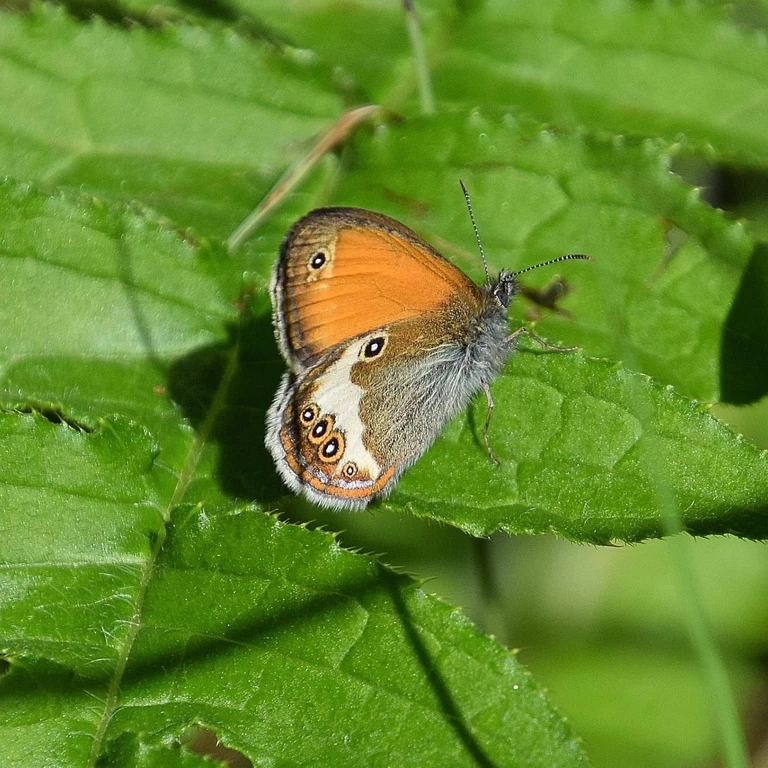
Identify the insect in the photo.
Coenonympha arcania
